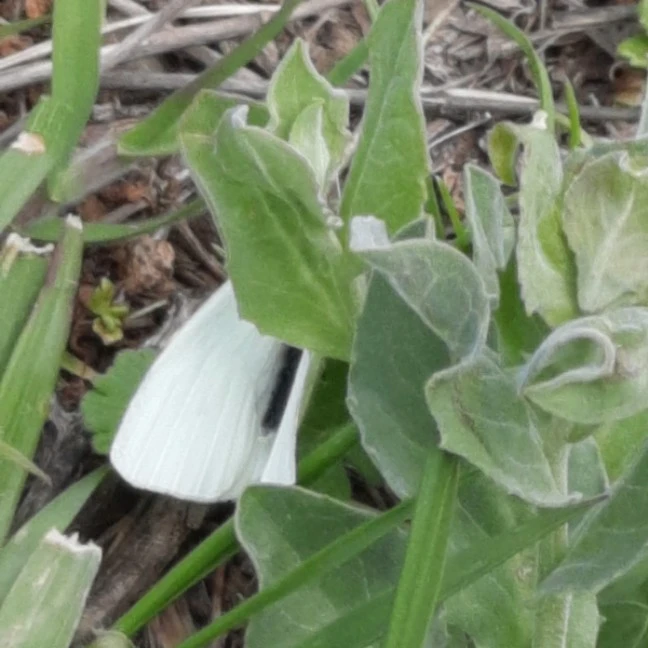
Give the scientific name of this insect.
Pieris rapae
